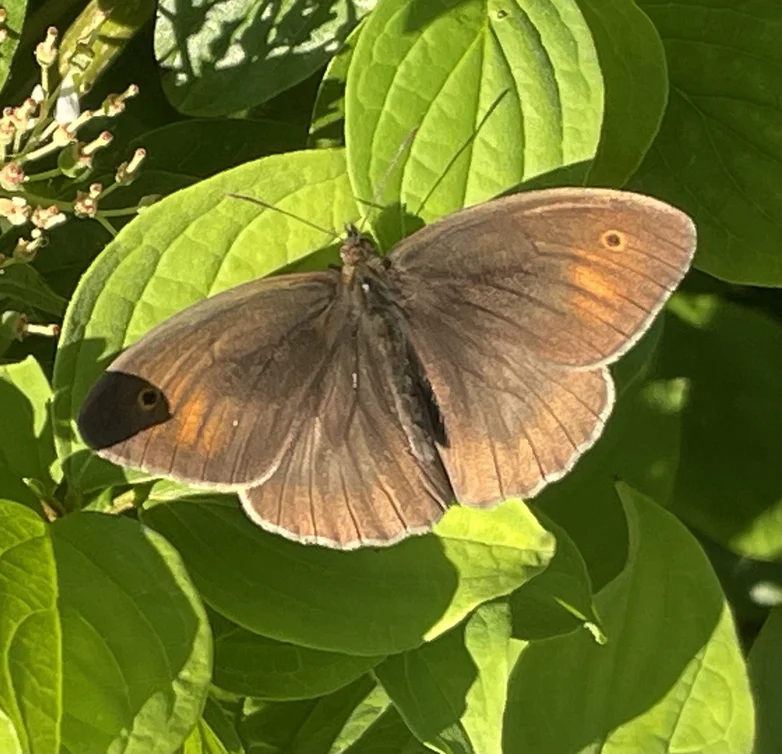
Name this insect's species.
Maniola jurtina
